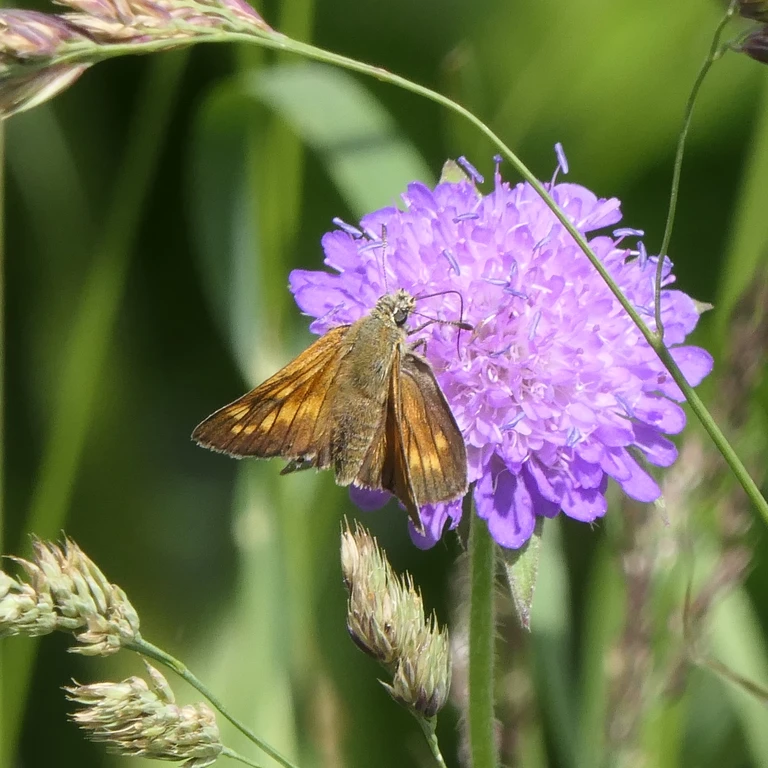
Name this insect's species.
Ochlodes sylvanus (also Ochlodes venata)
